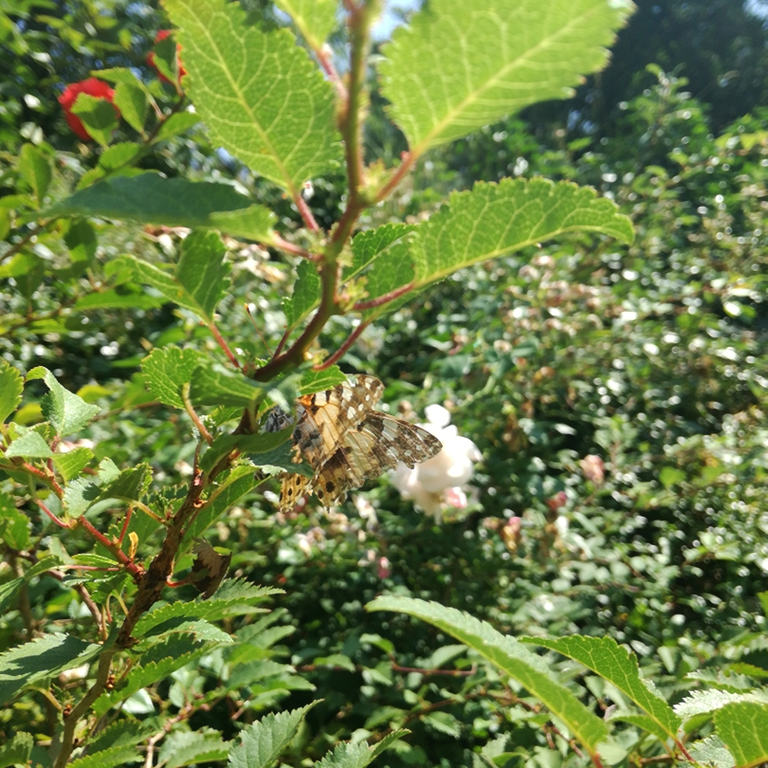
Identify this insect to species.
Vanessa cardui
